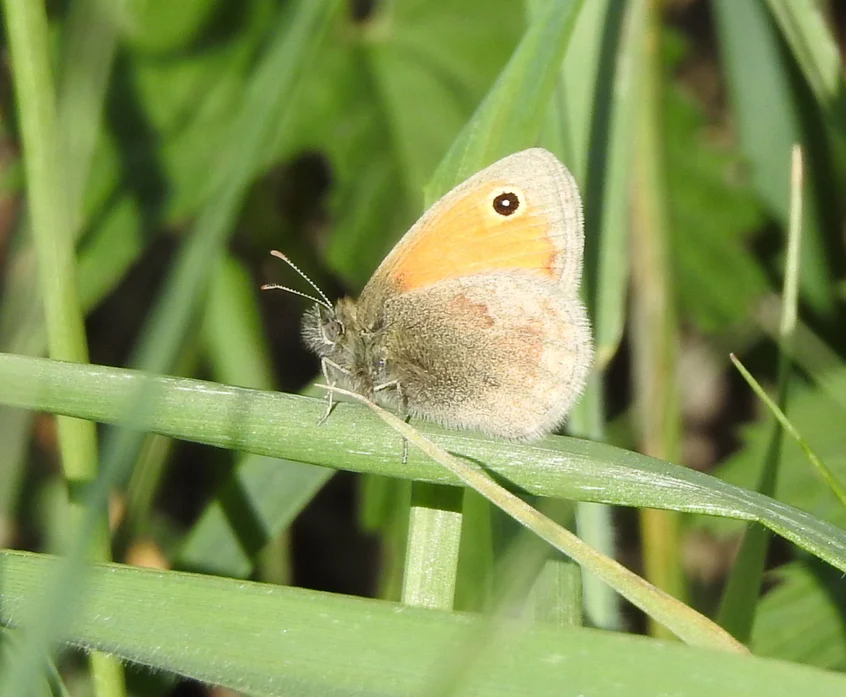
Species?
Coenonympha pamphilus
